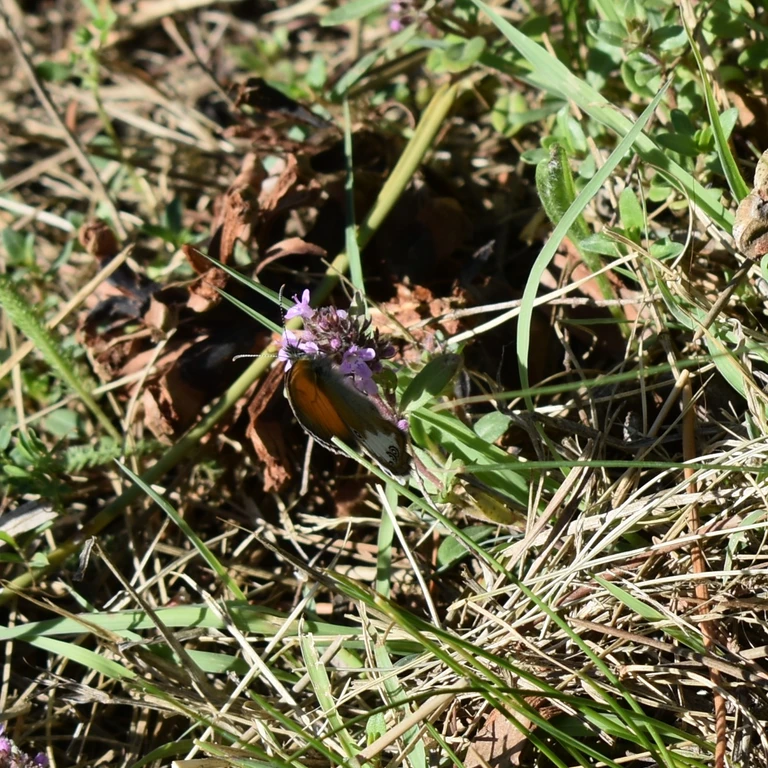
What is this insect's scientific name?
Coenonympha arcania
